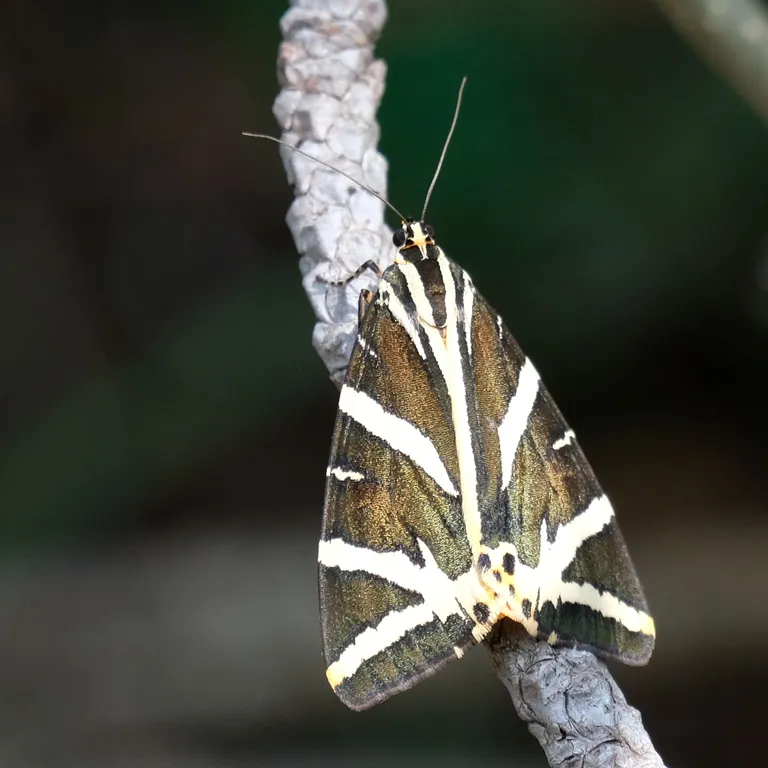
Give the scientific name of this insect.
Euplagia quadripunctaria
